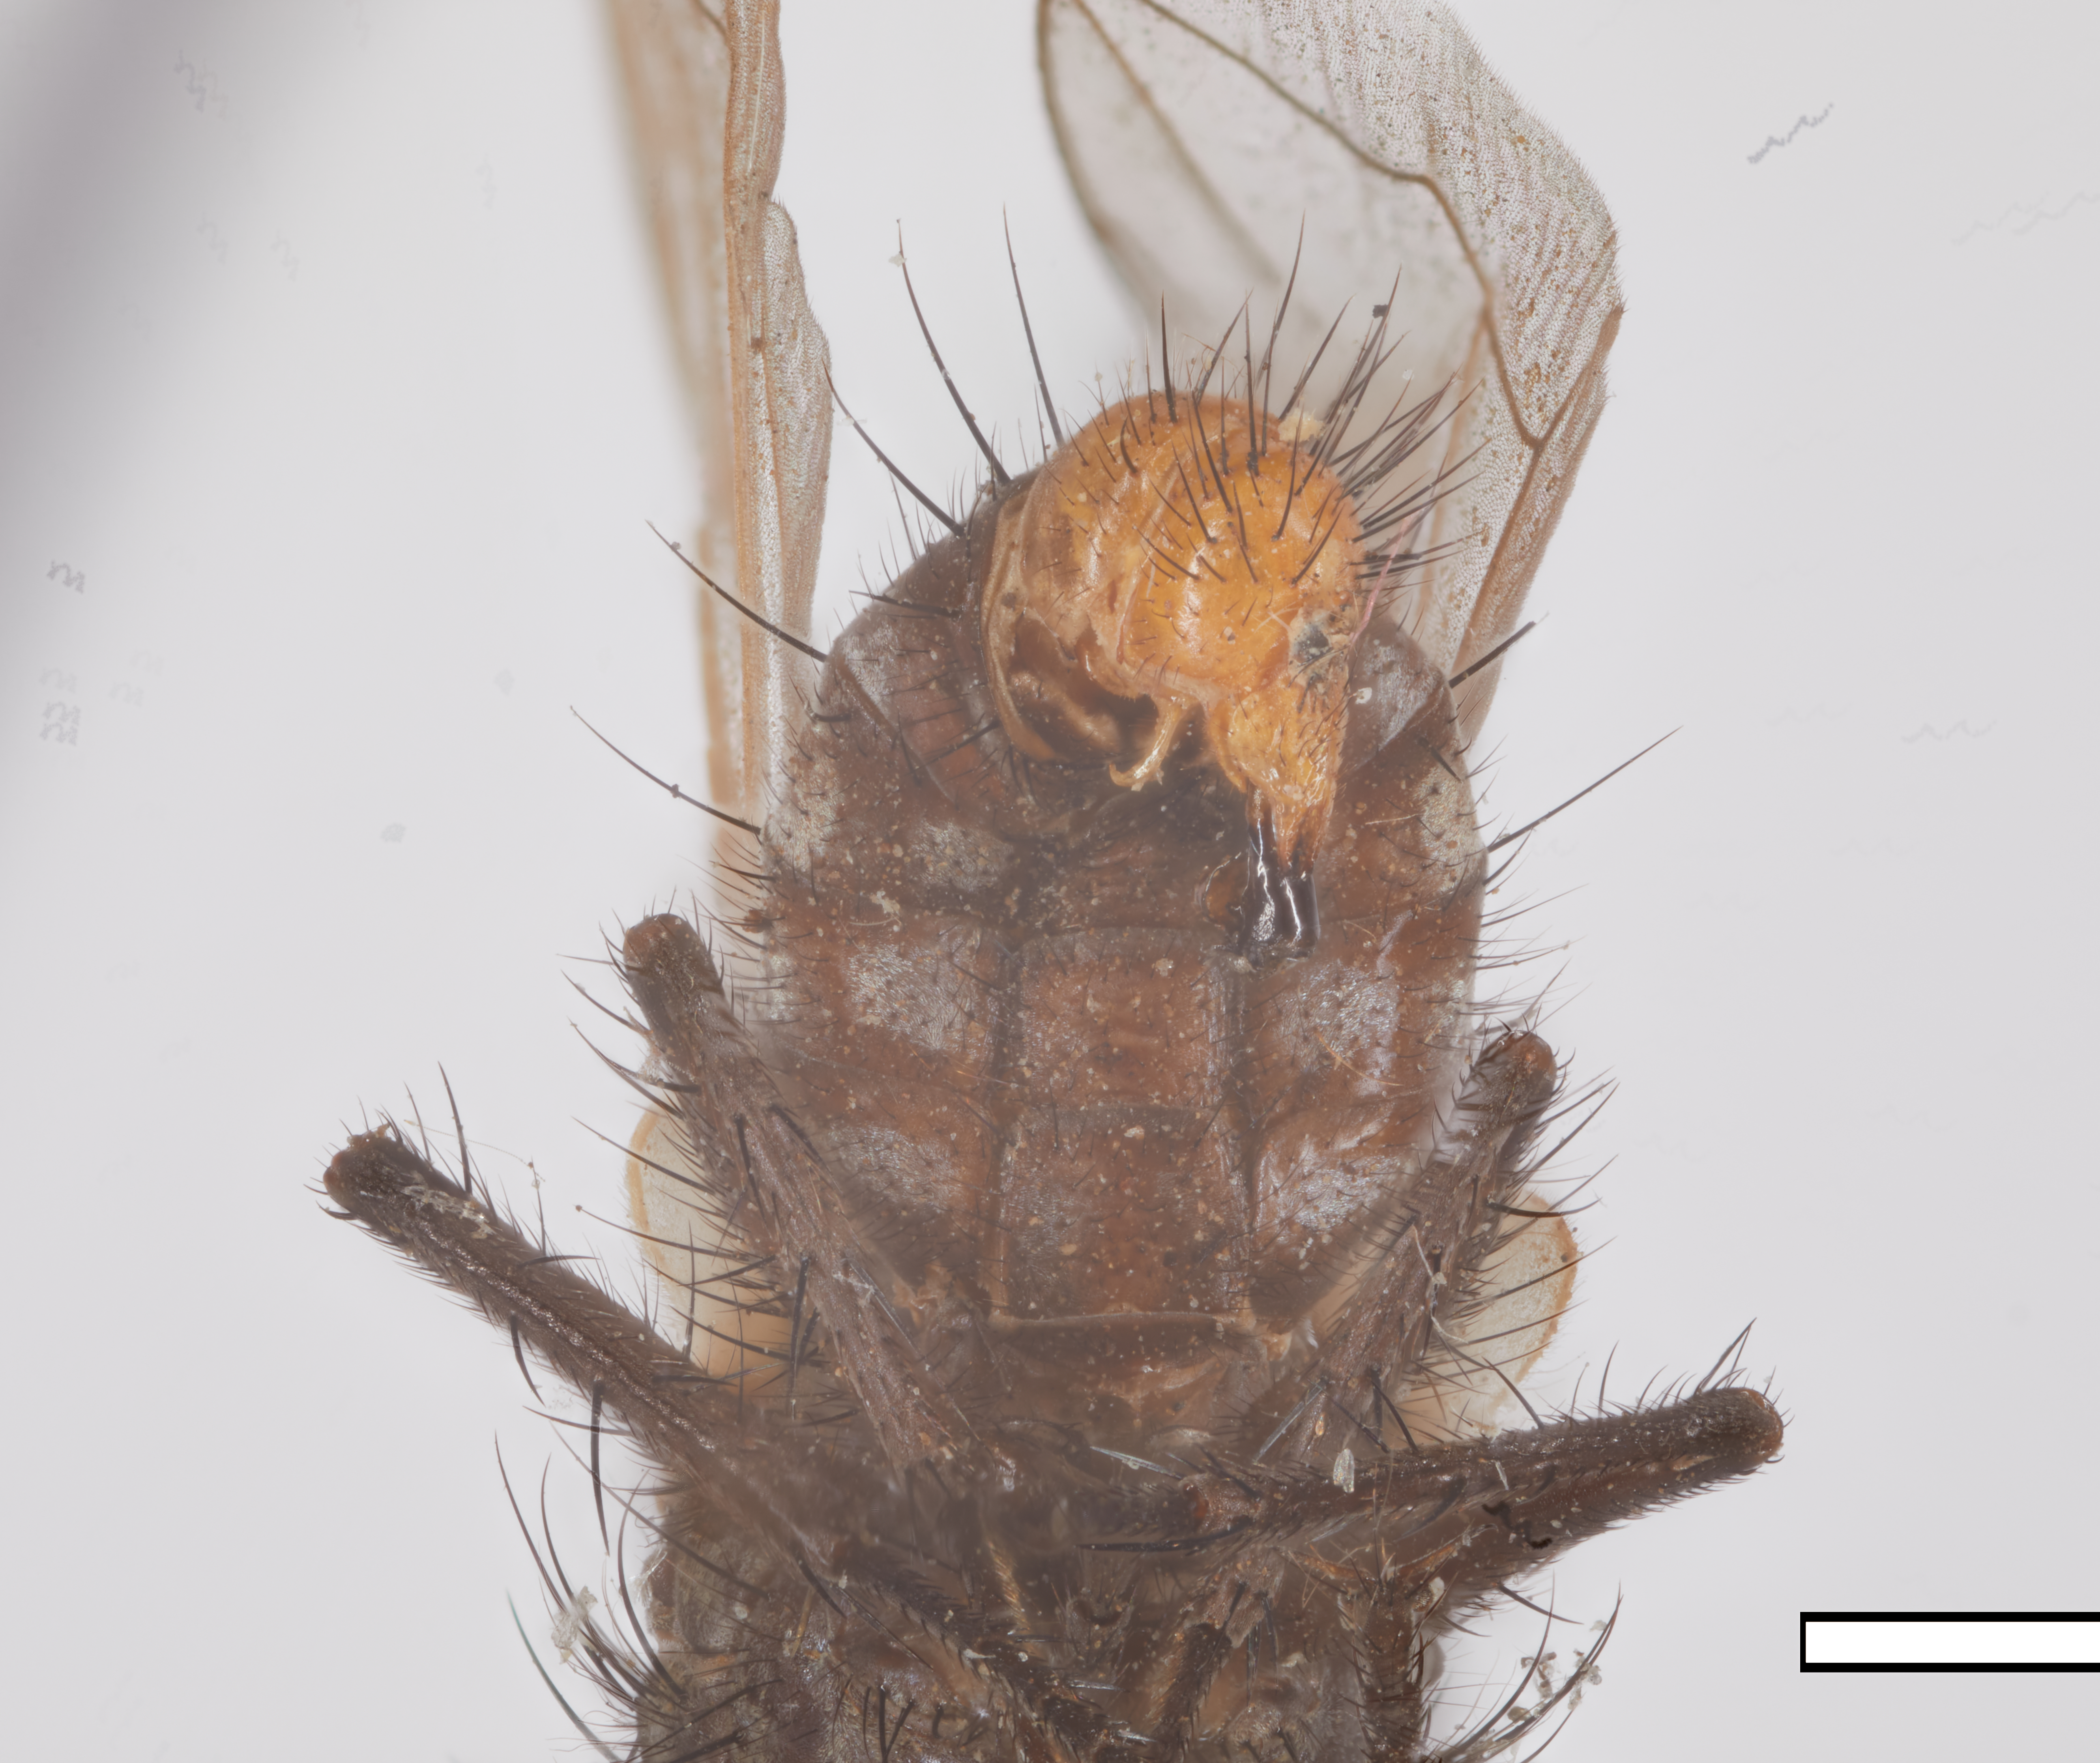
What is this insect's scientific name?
Microcerellamyia retusa
